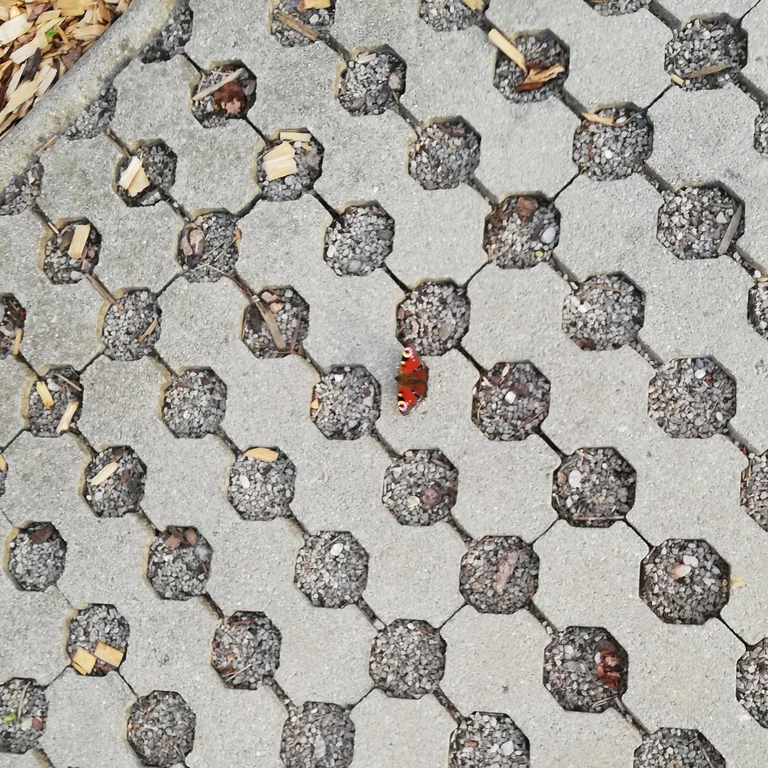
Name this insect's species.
Aglais io
